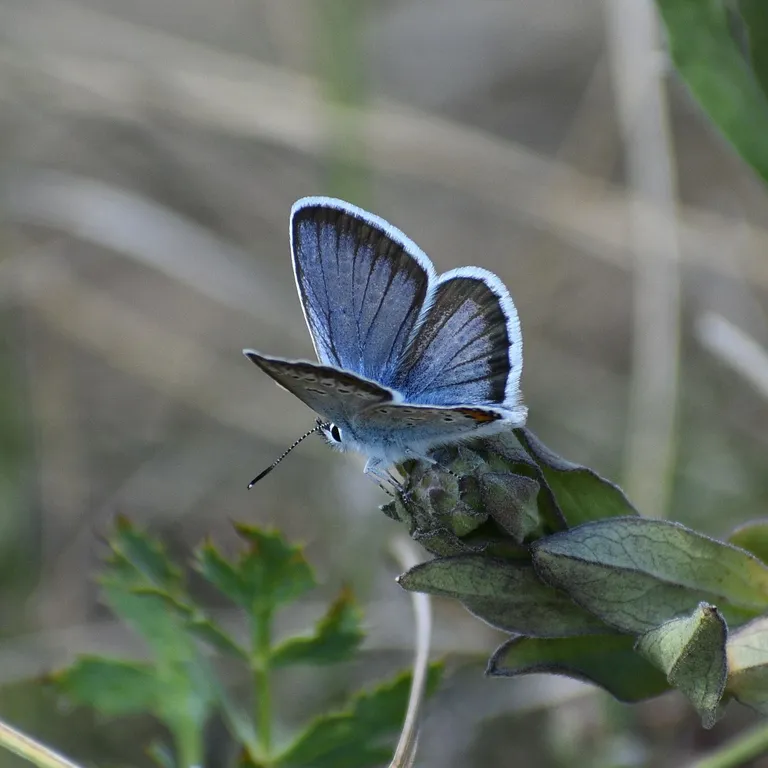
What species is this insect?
Plebejus argus
